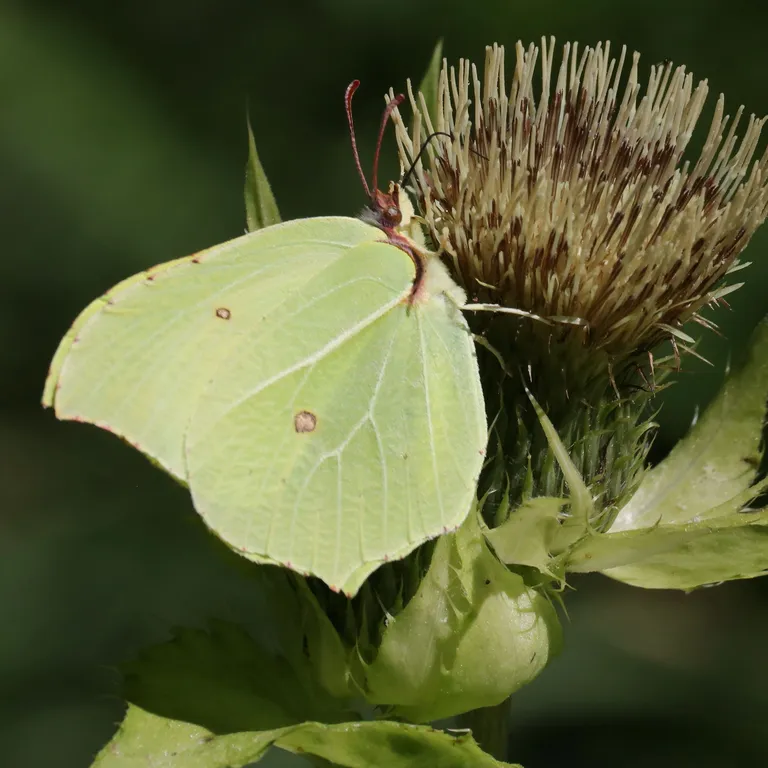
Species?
Gonepteryx rhamni
